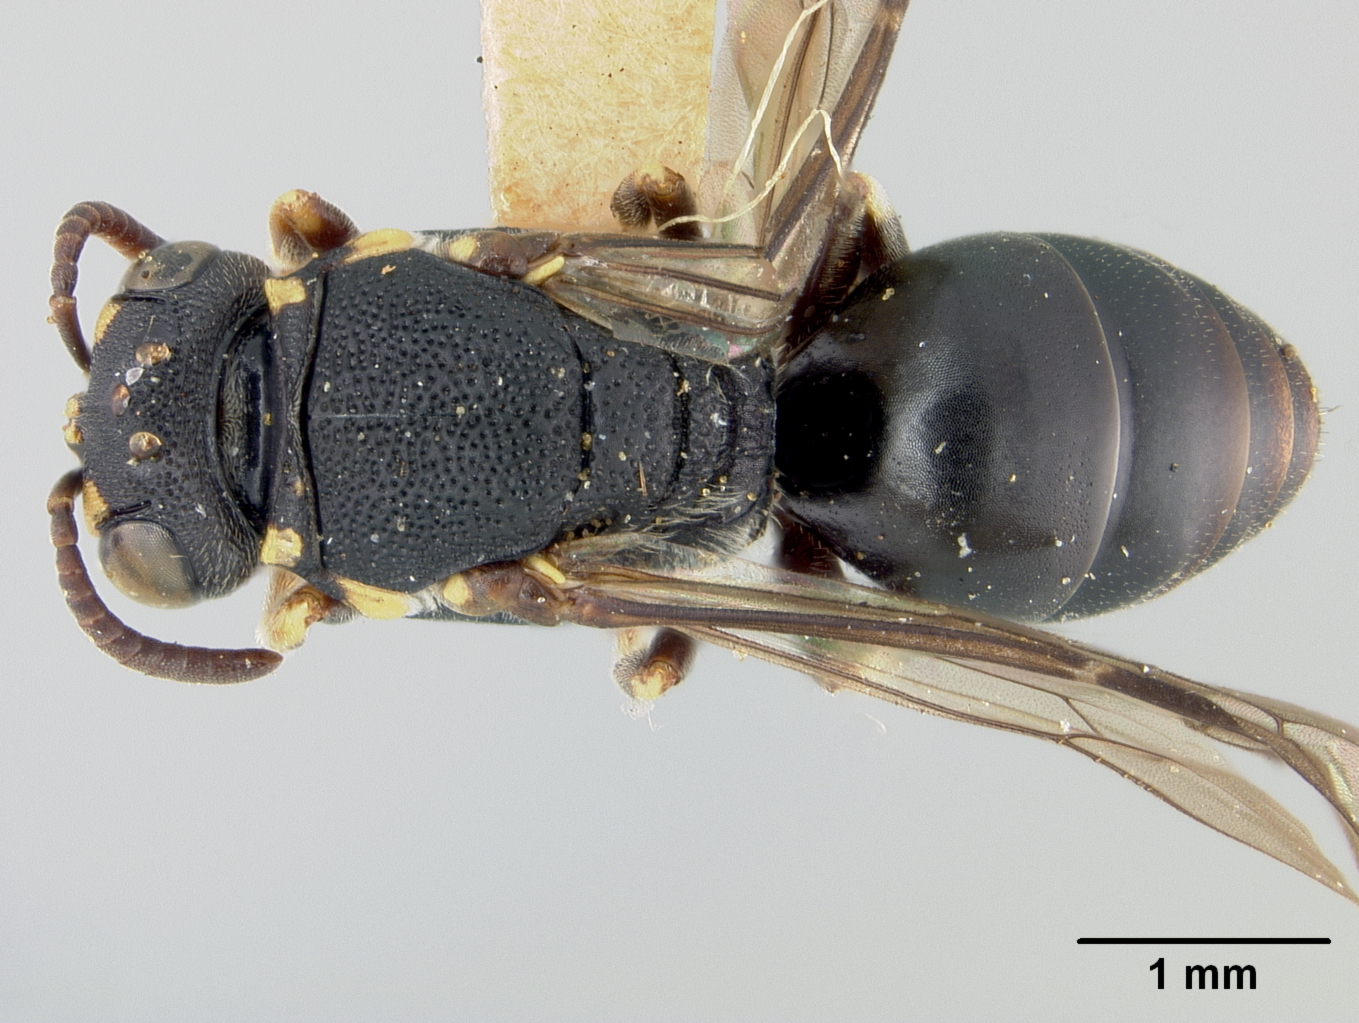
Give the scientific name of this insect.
Prosopis flavohumeralis
